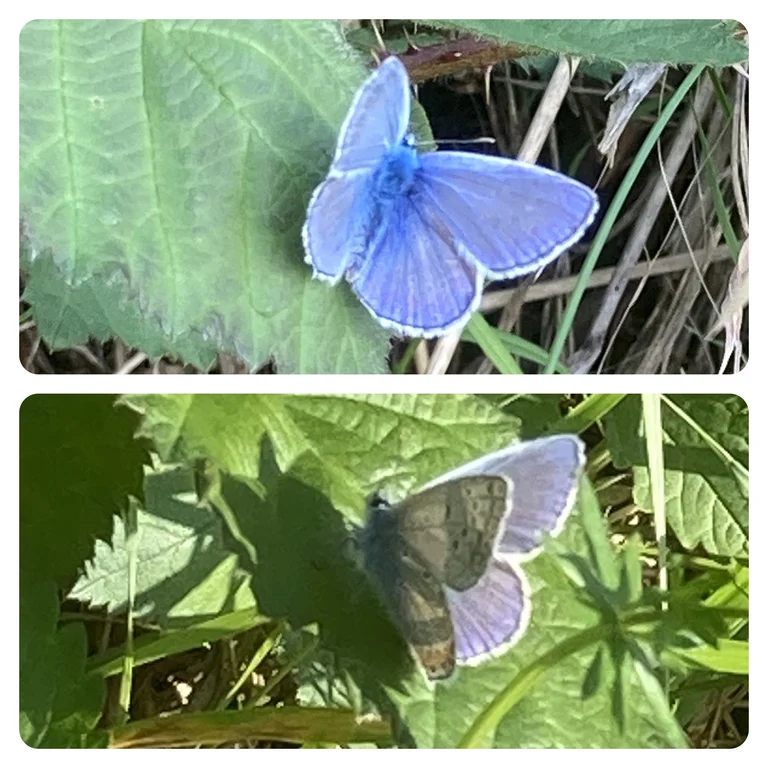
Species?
Polyommatus icarus
